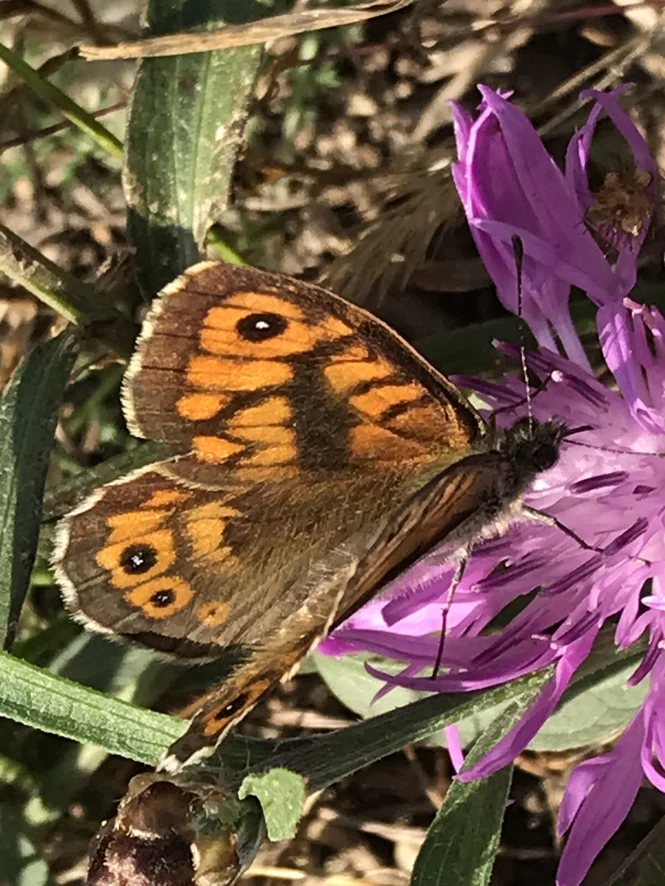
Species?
Lasiommata megera (also Pararge megera)
